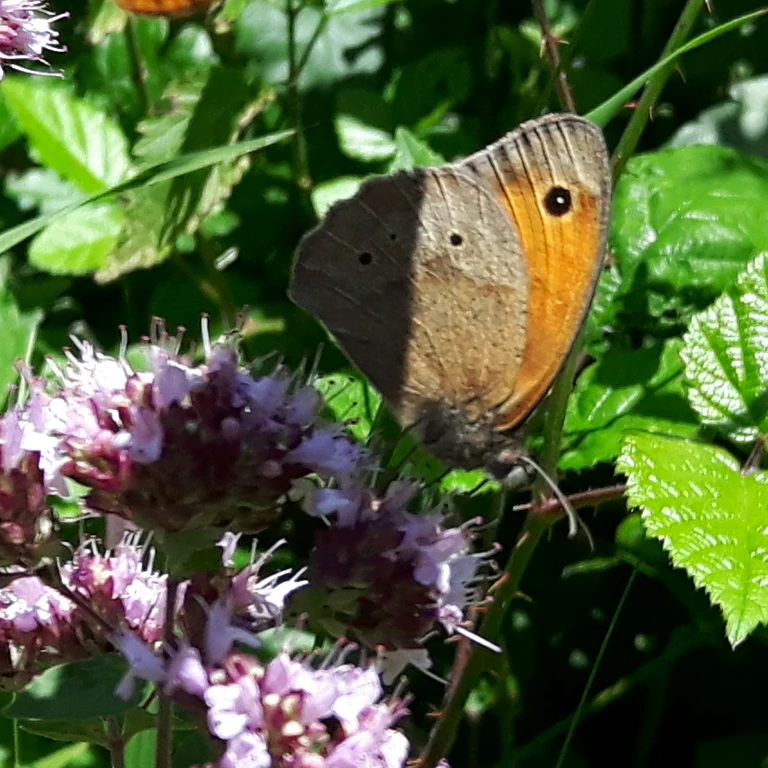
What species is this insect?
Maniola jurtina
